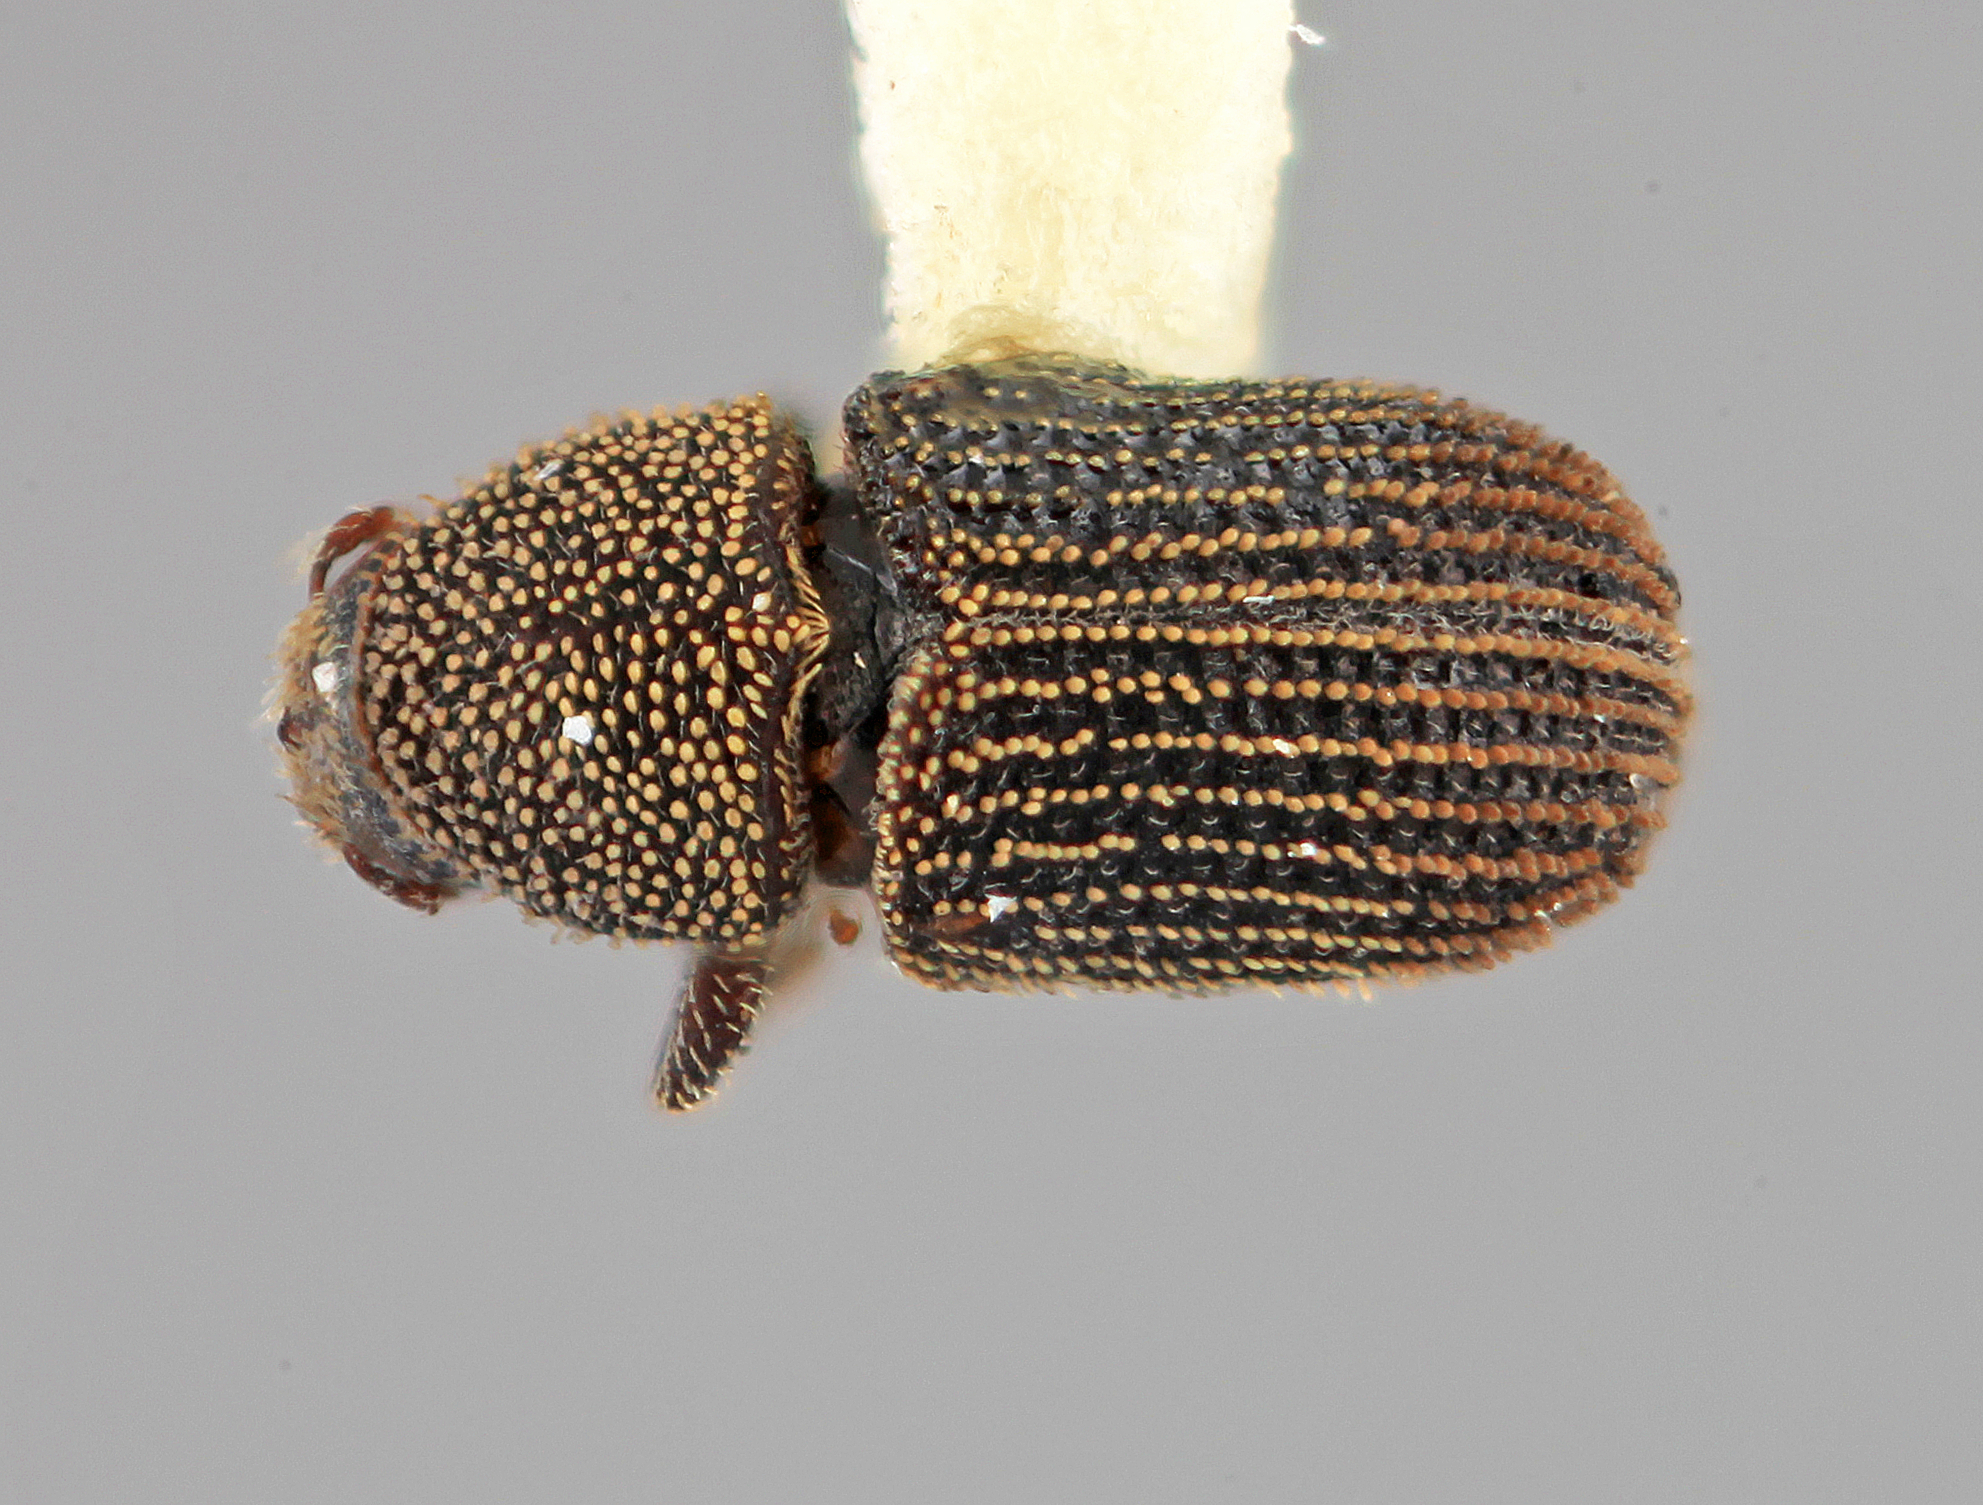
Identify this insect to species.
Phloeotribus squamiger
